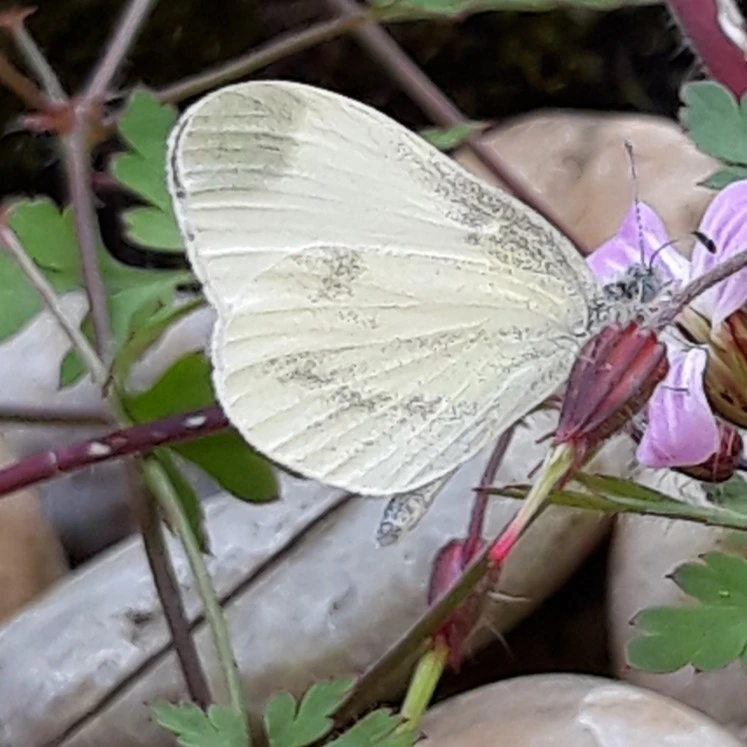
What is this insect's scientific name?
Leptidea sinapis/juvernica
